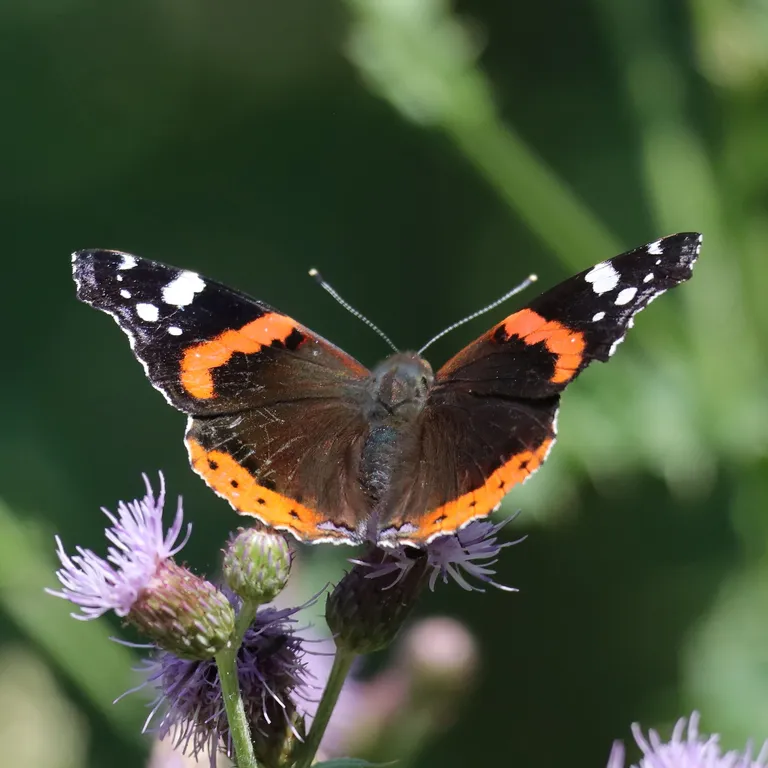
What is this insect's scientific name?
Vanessa atalanta
